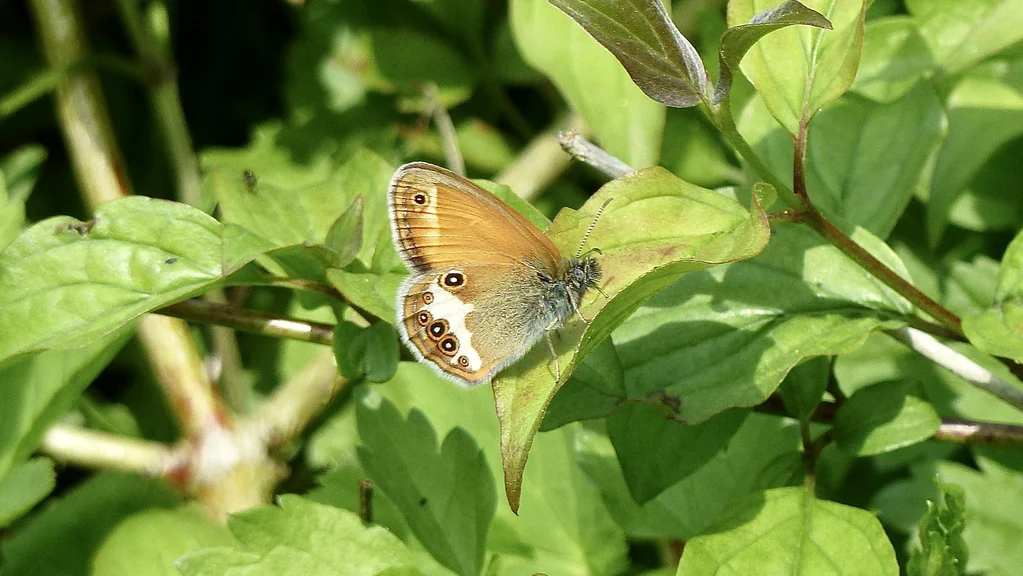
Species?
Coenonympha arcania
